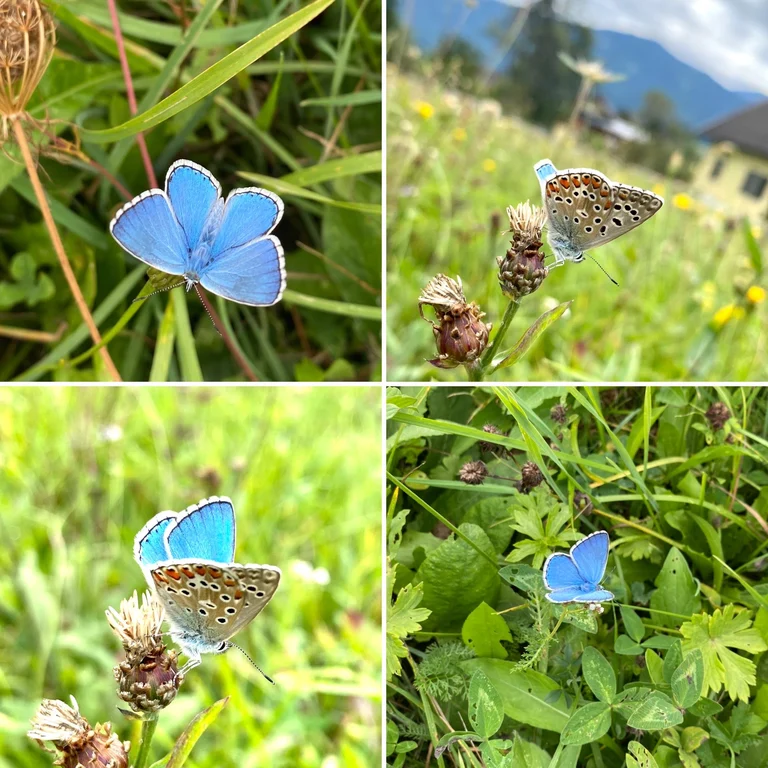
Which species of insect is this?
Lysandra bellargus
